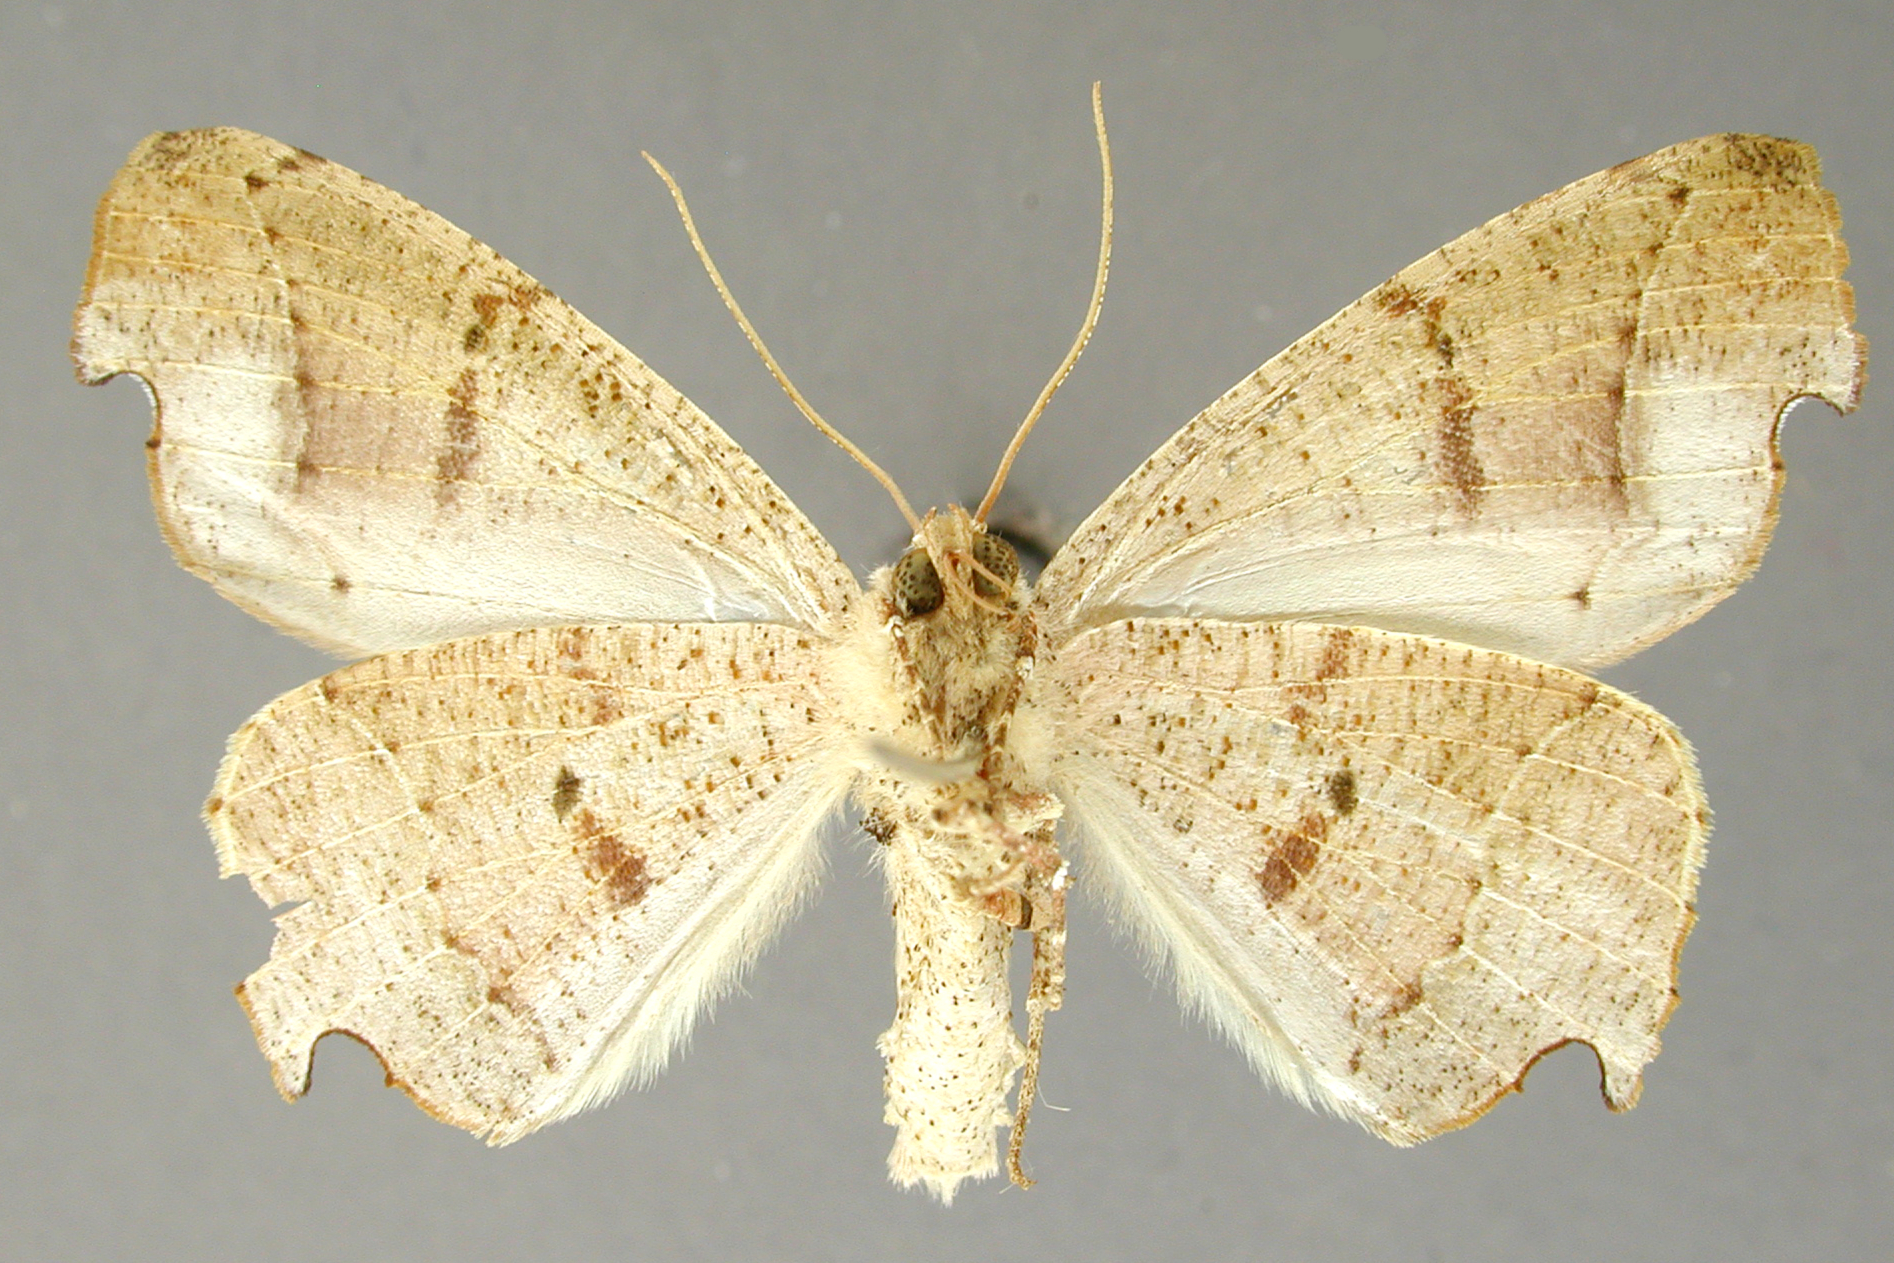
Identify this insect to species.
Phyllodonta druciata
